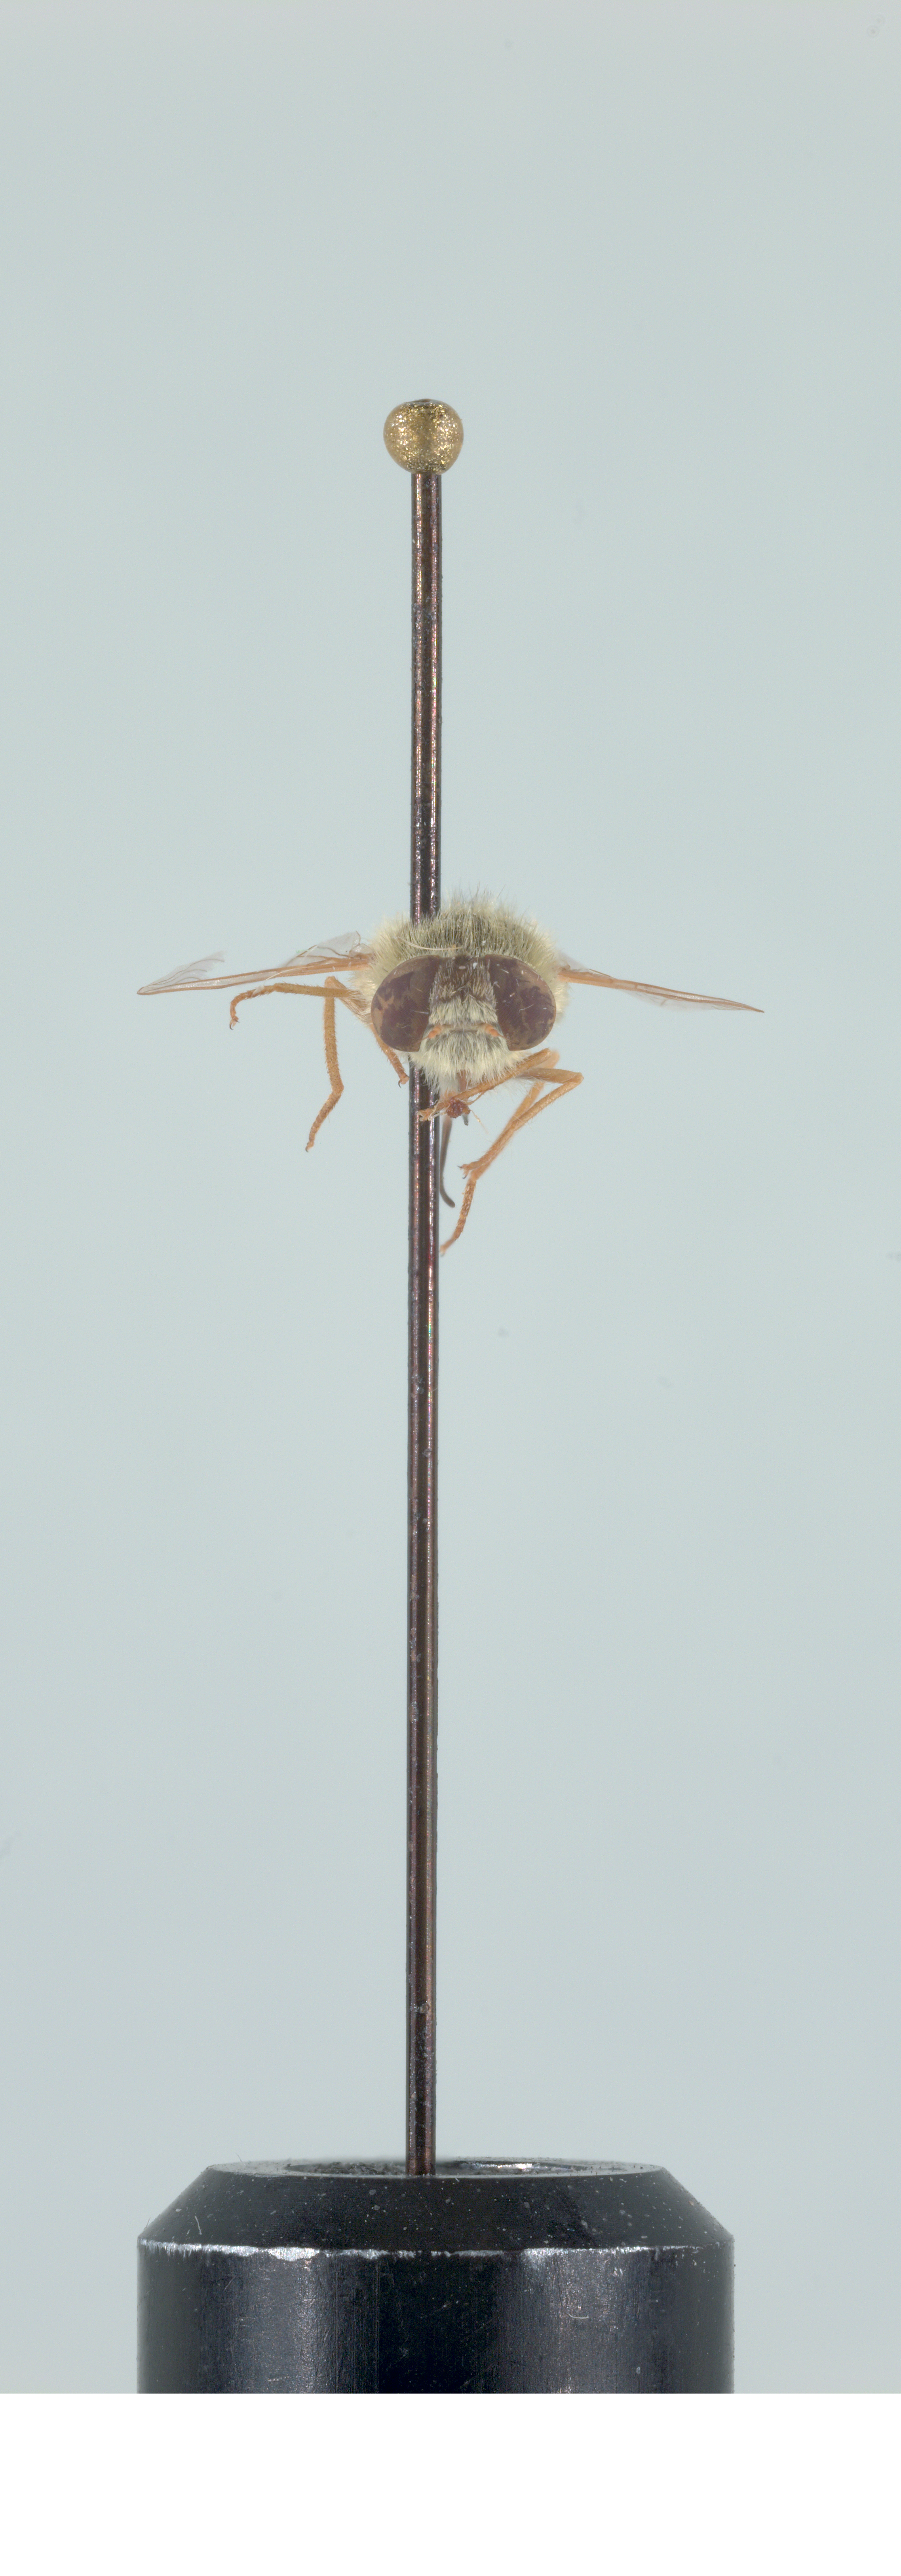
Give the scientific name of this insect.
Neorhynchocephalus sackenii
